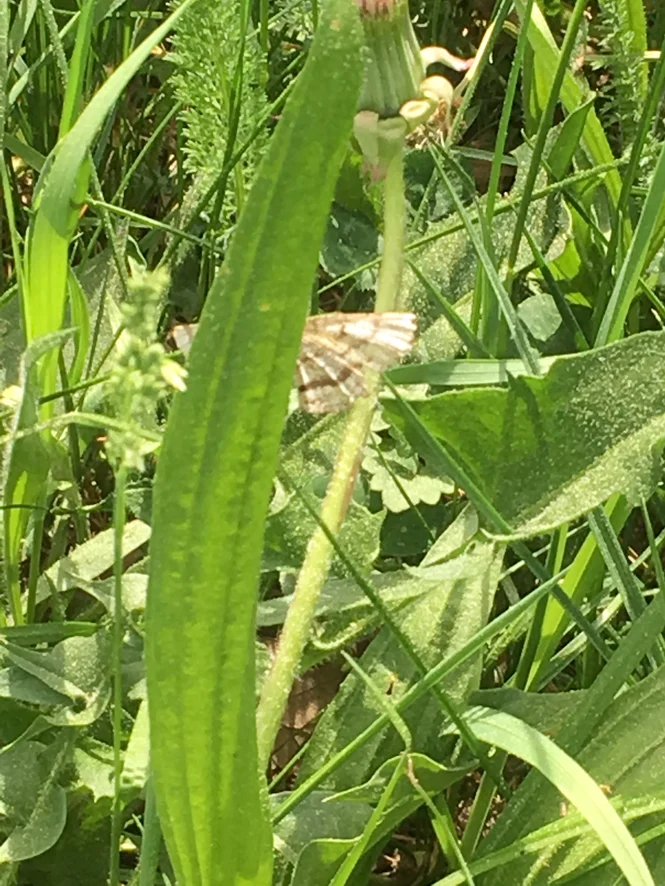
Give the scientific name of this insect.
Ematurga atomaria
